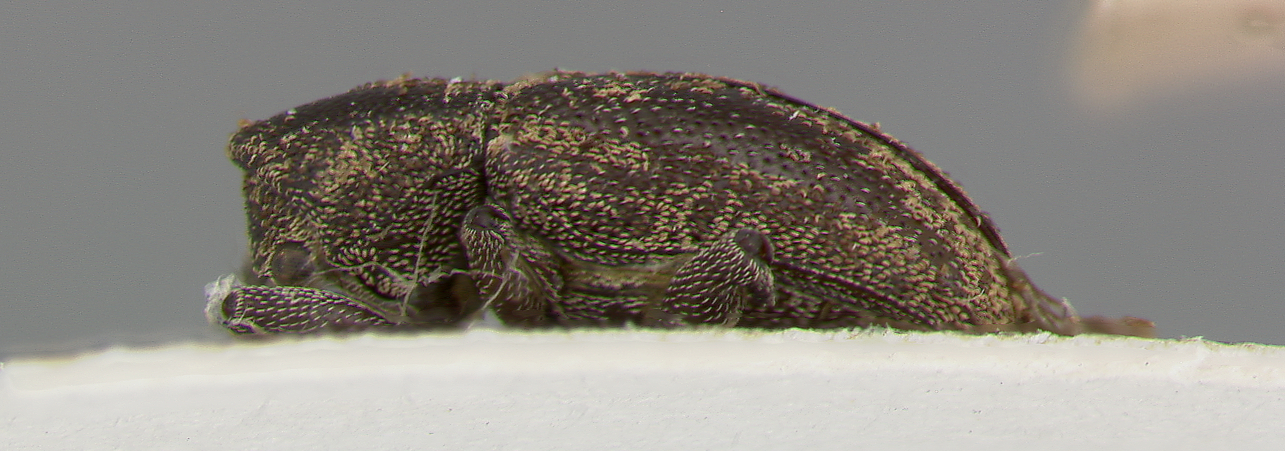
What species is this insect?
Myochrous mamorensis
